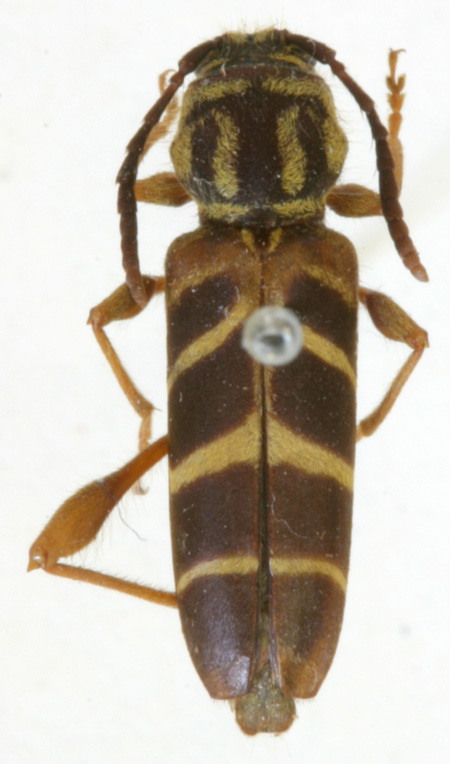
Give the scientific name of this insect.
Neoclytus zonatus
